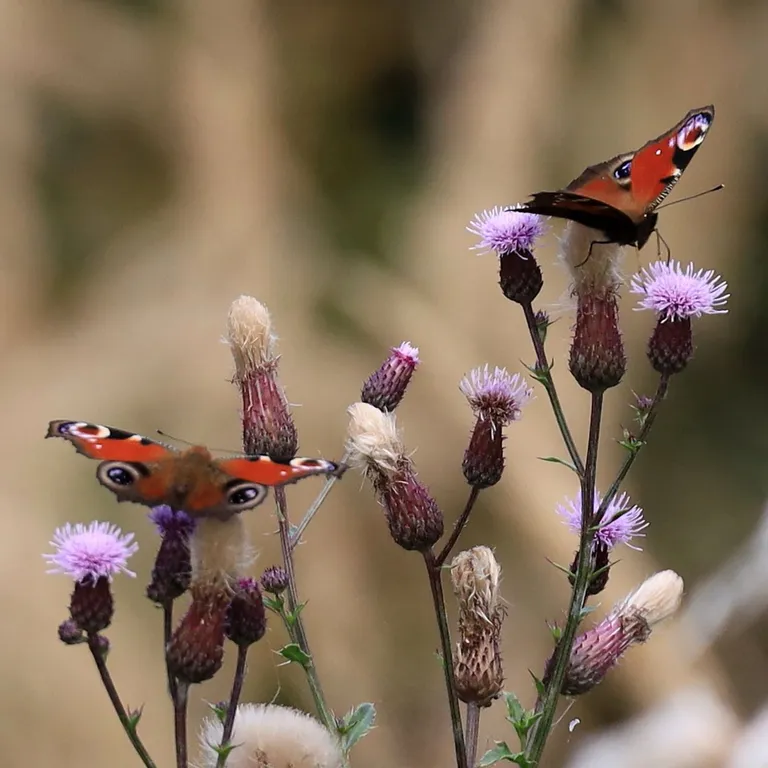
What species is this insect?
Aglais io
